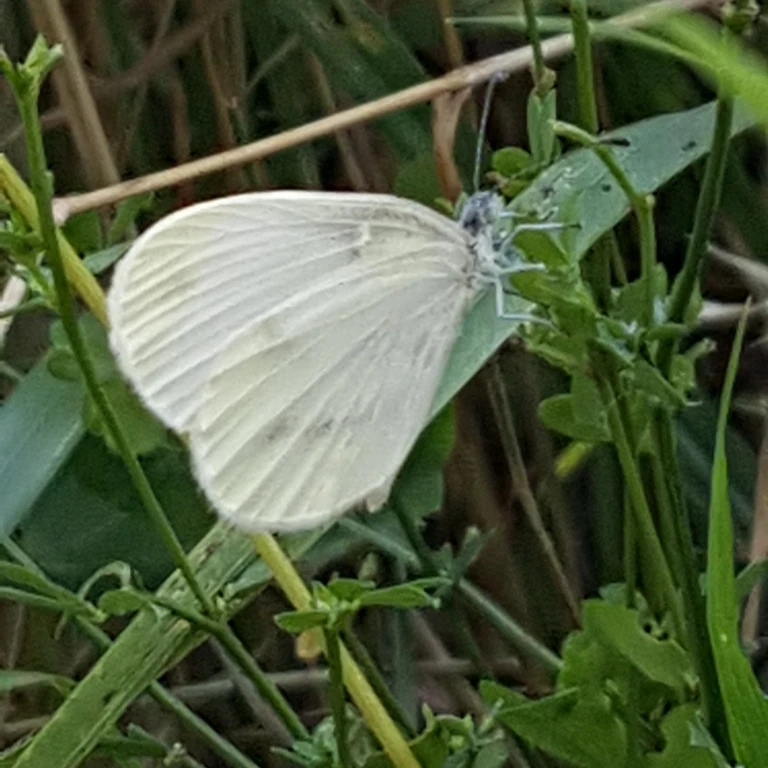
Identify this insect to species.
Leptidea sinapis/juvernica
